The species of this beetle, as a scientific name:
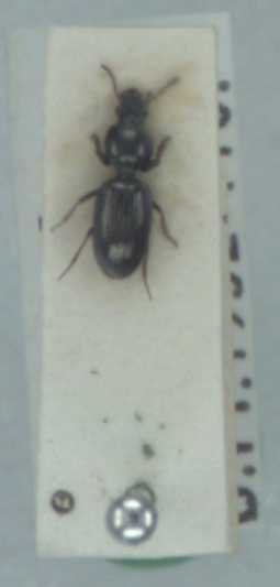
Dyschirius thoracicus
